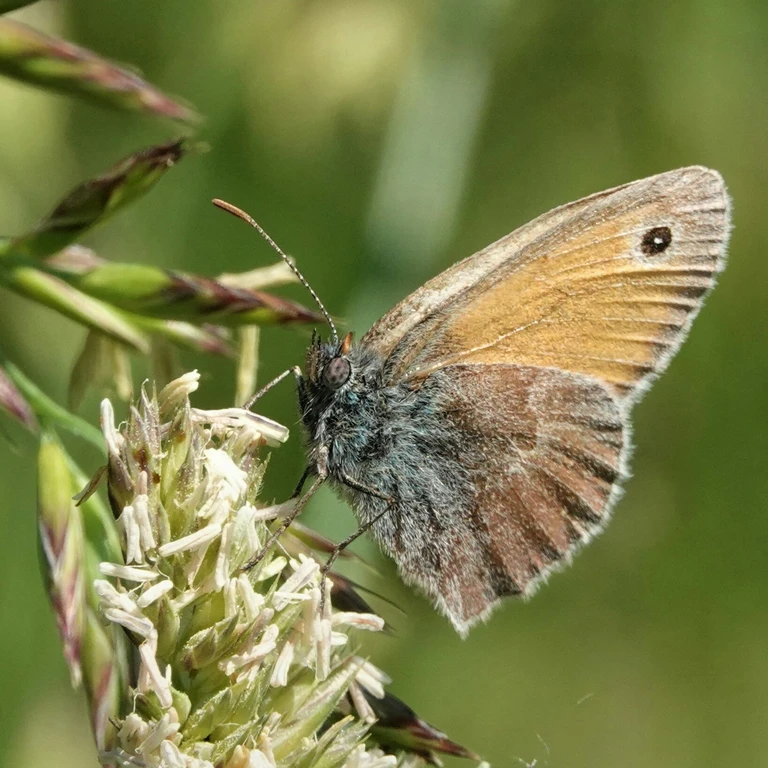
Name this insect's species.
Coenonympha pamphilus
